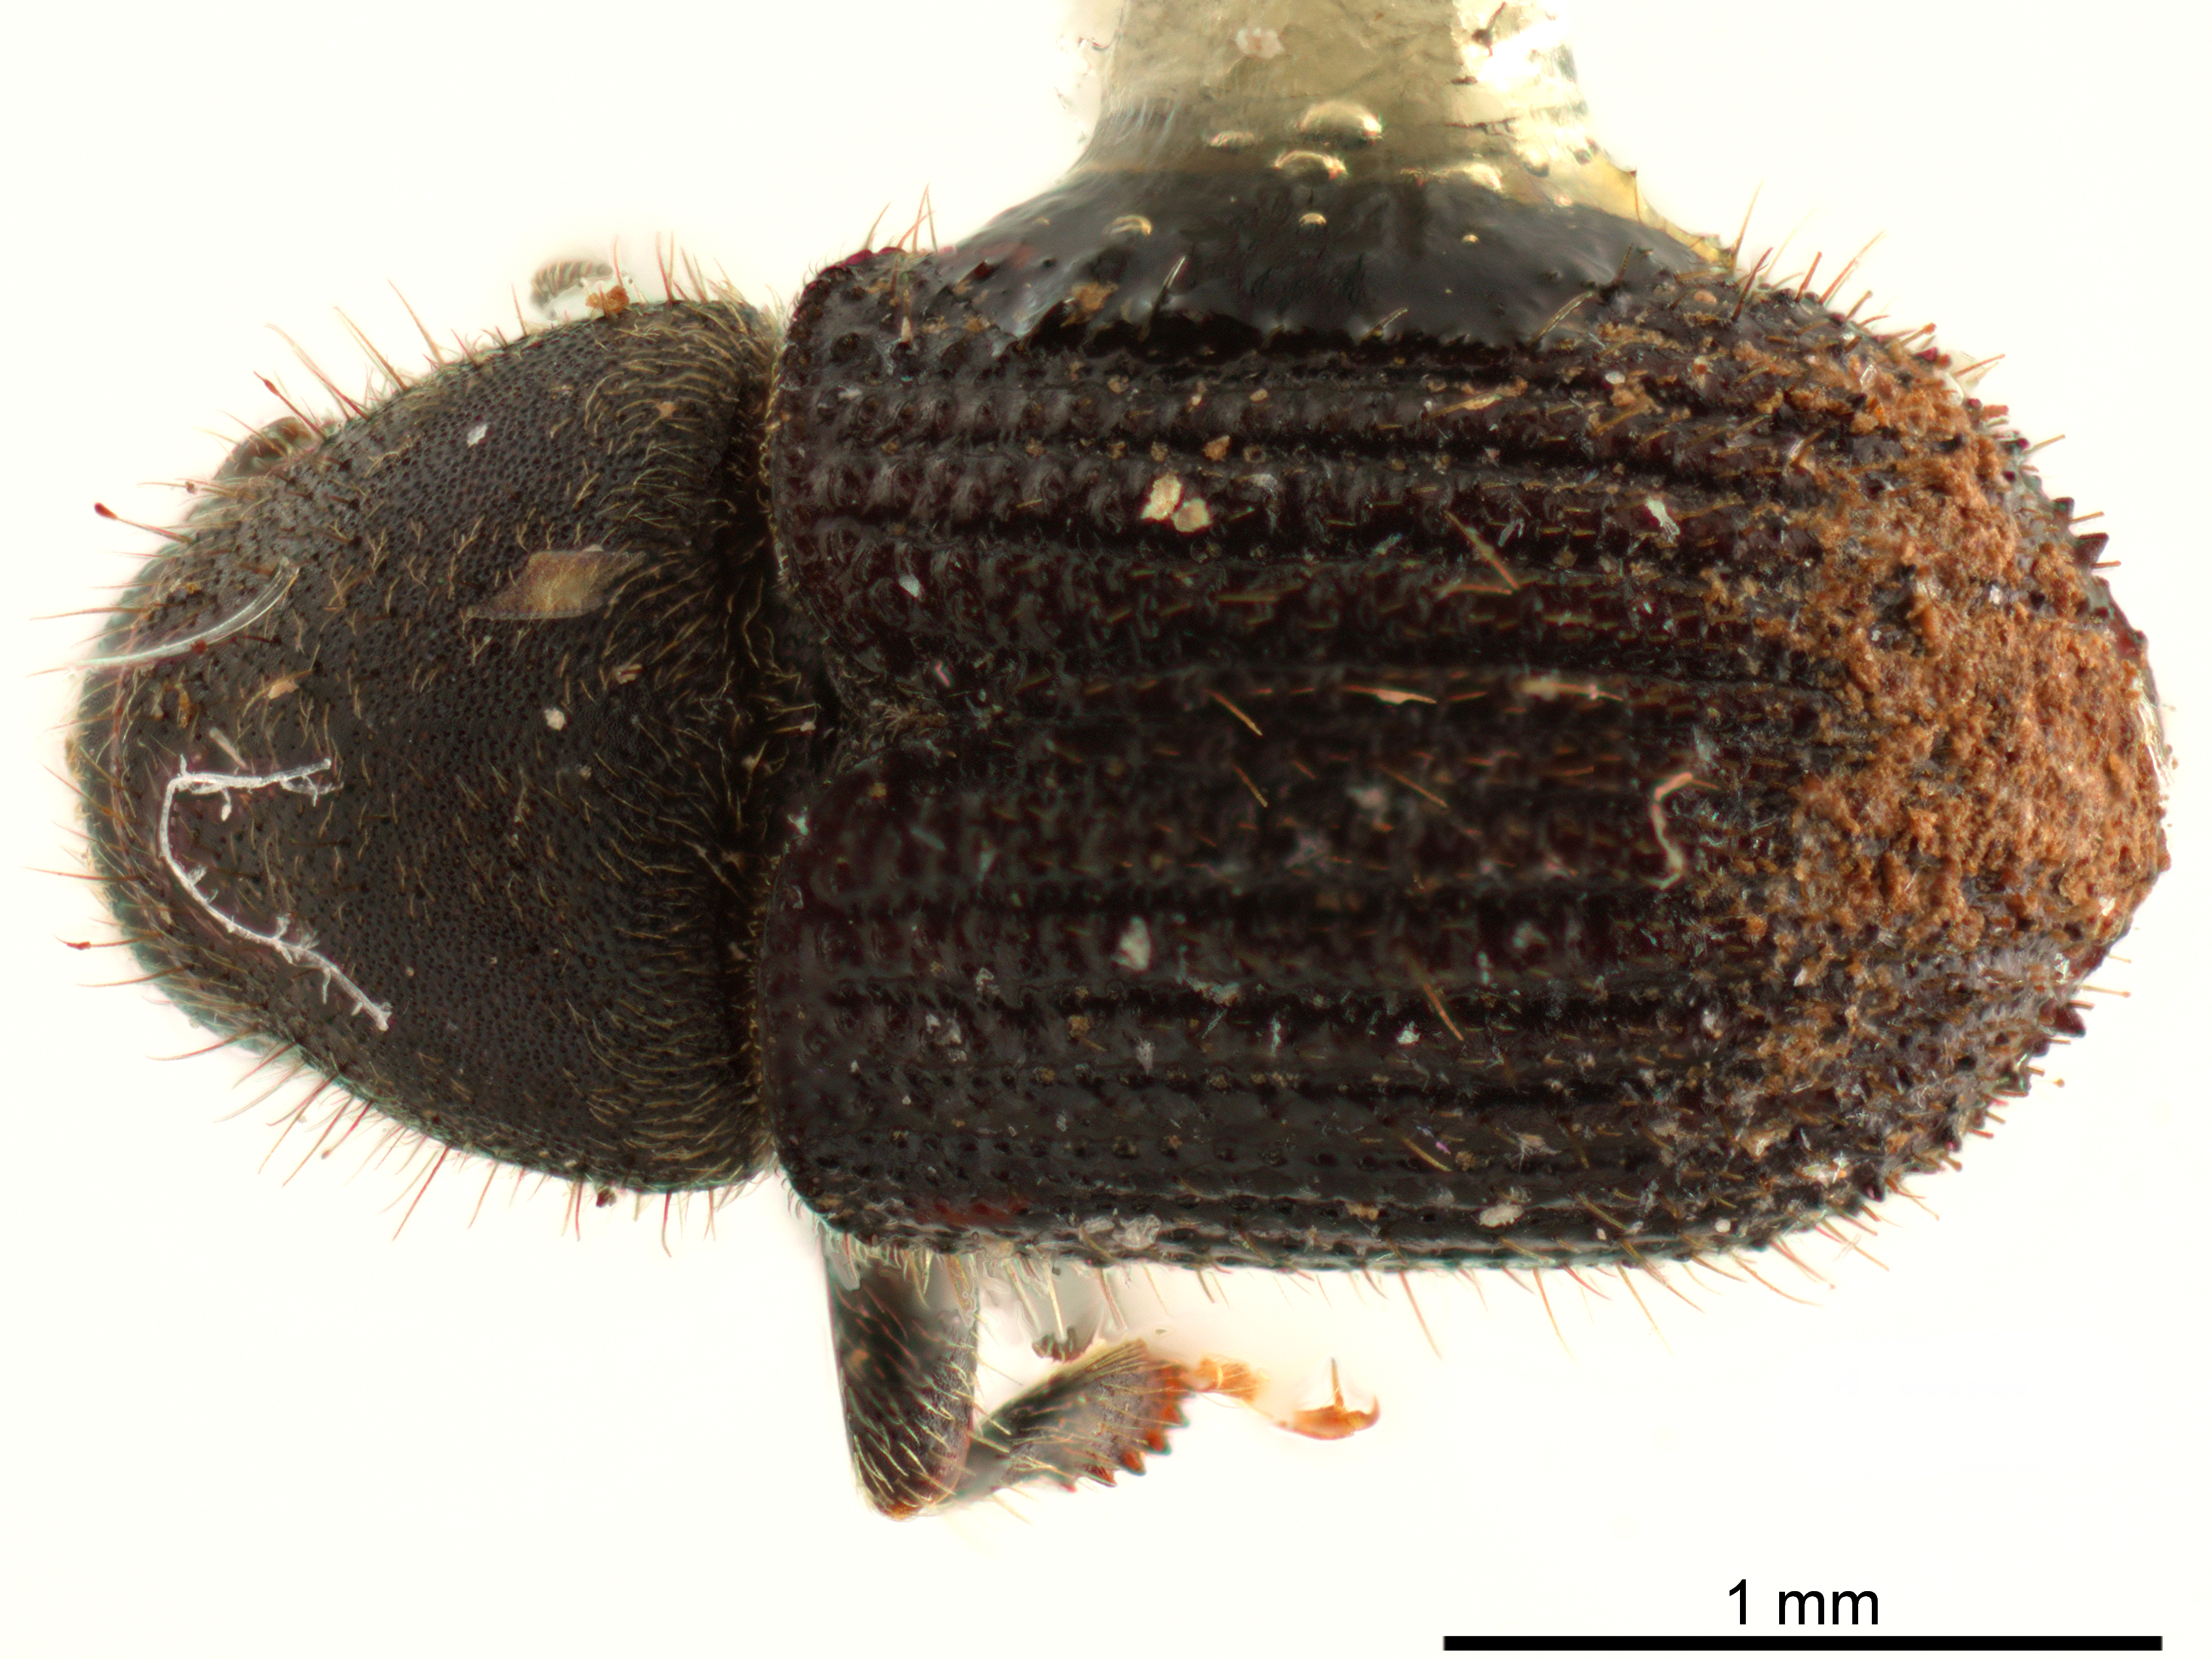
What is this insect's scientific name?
Phloeotribus collaris
